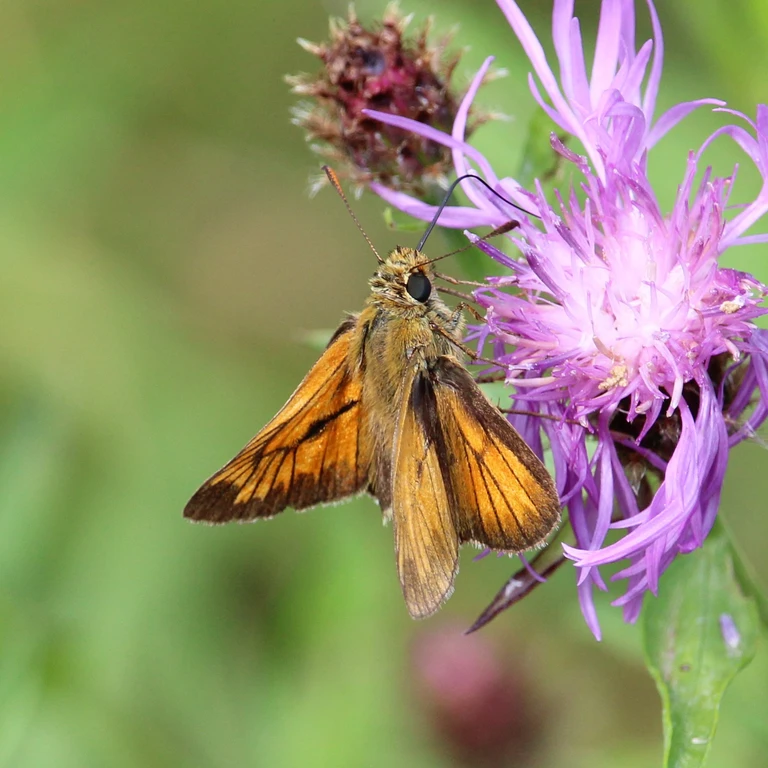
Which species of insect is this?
Ochlodes sylvanus (also Ochlodes venata)
